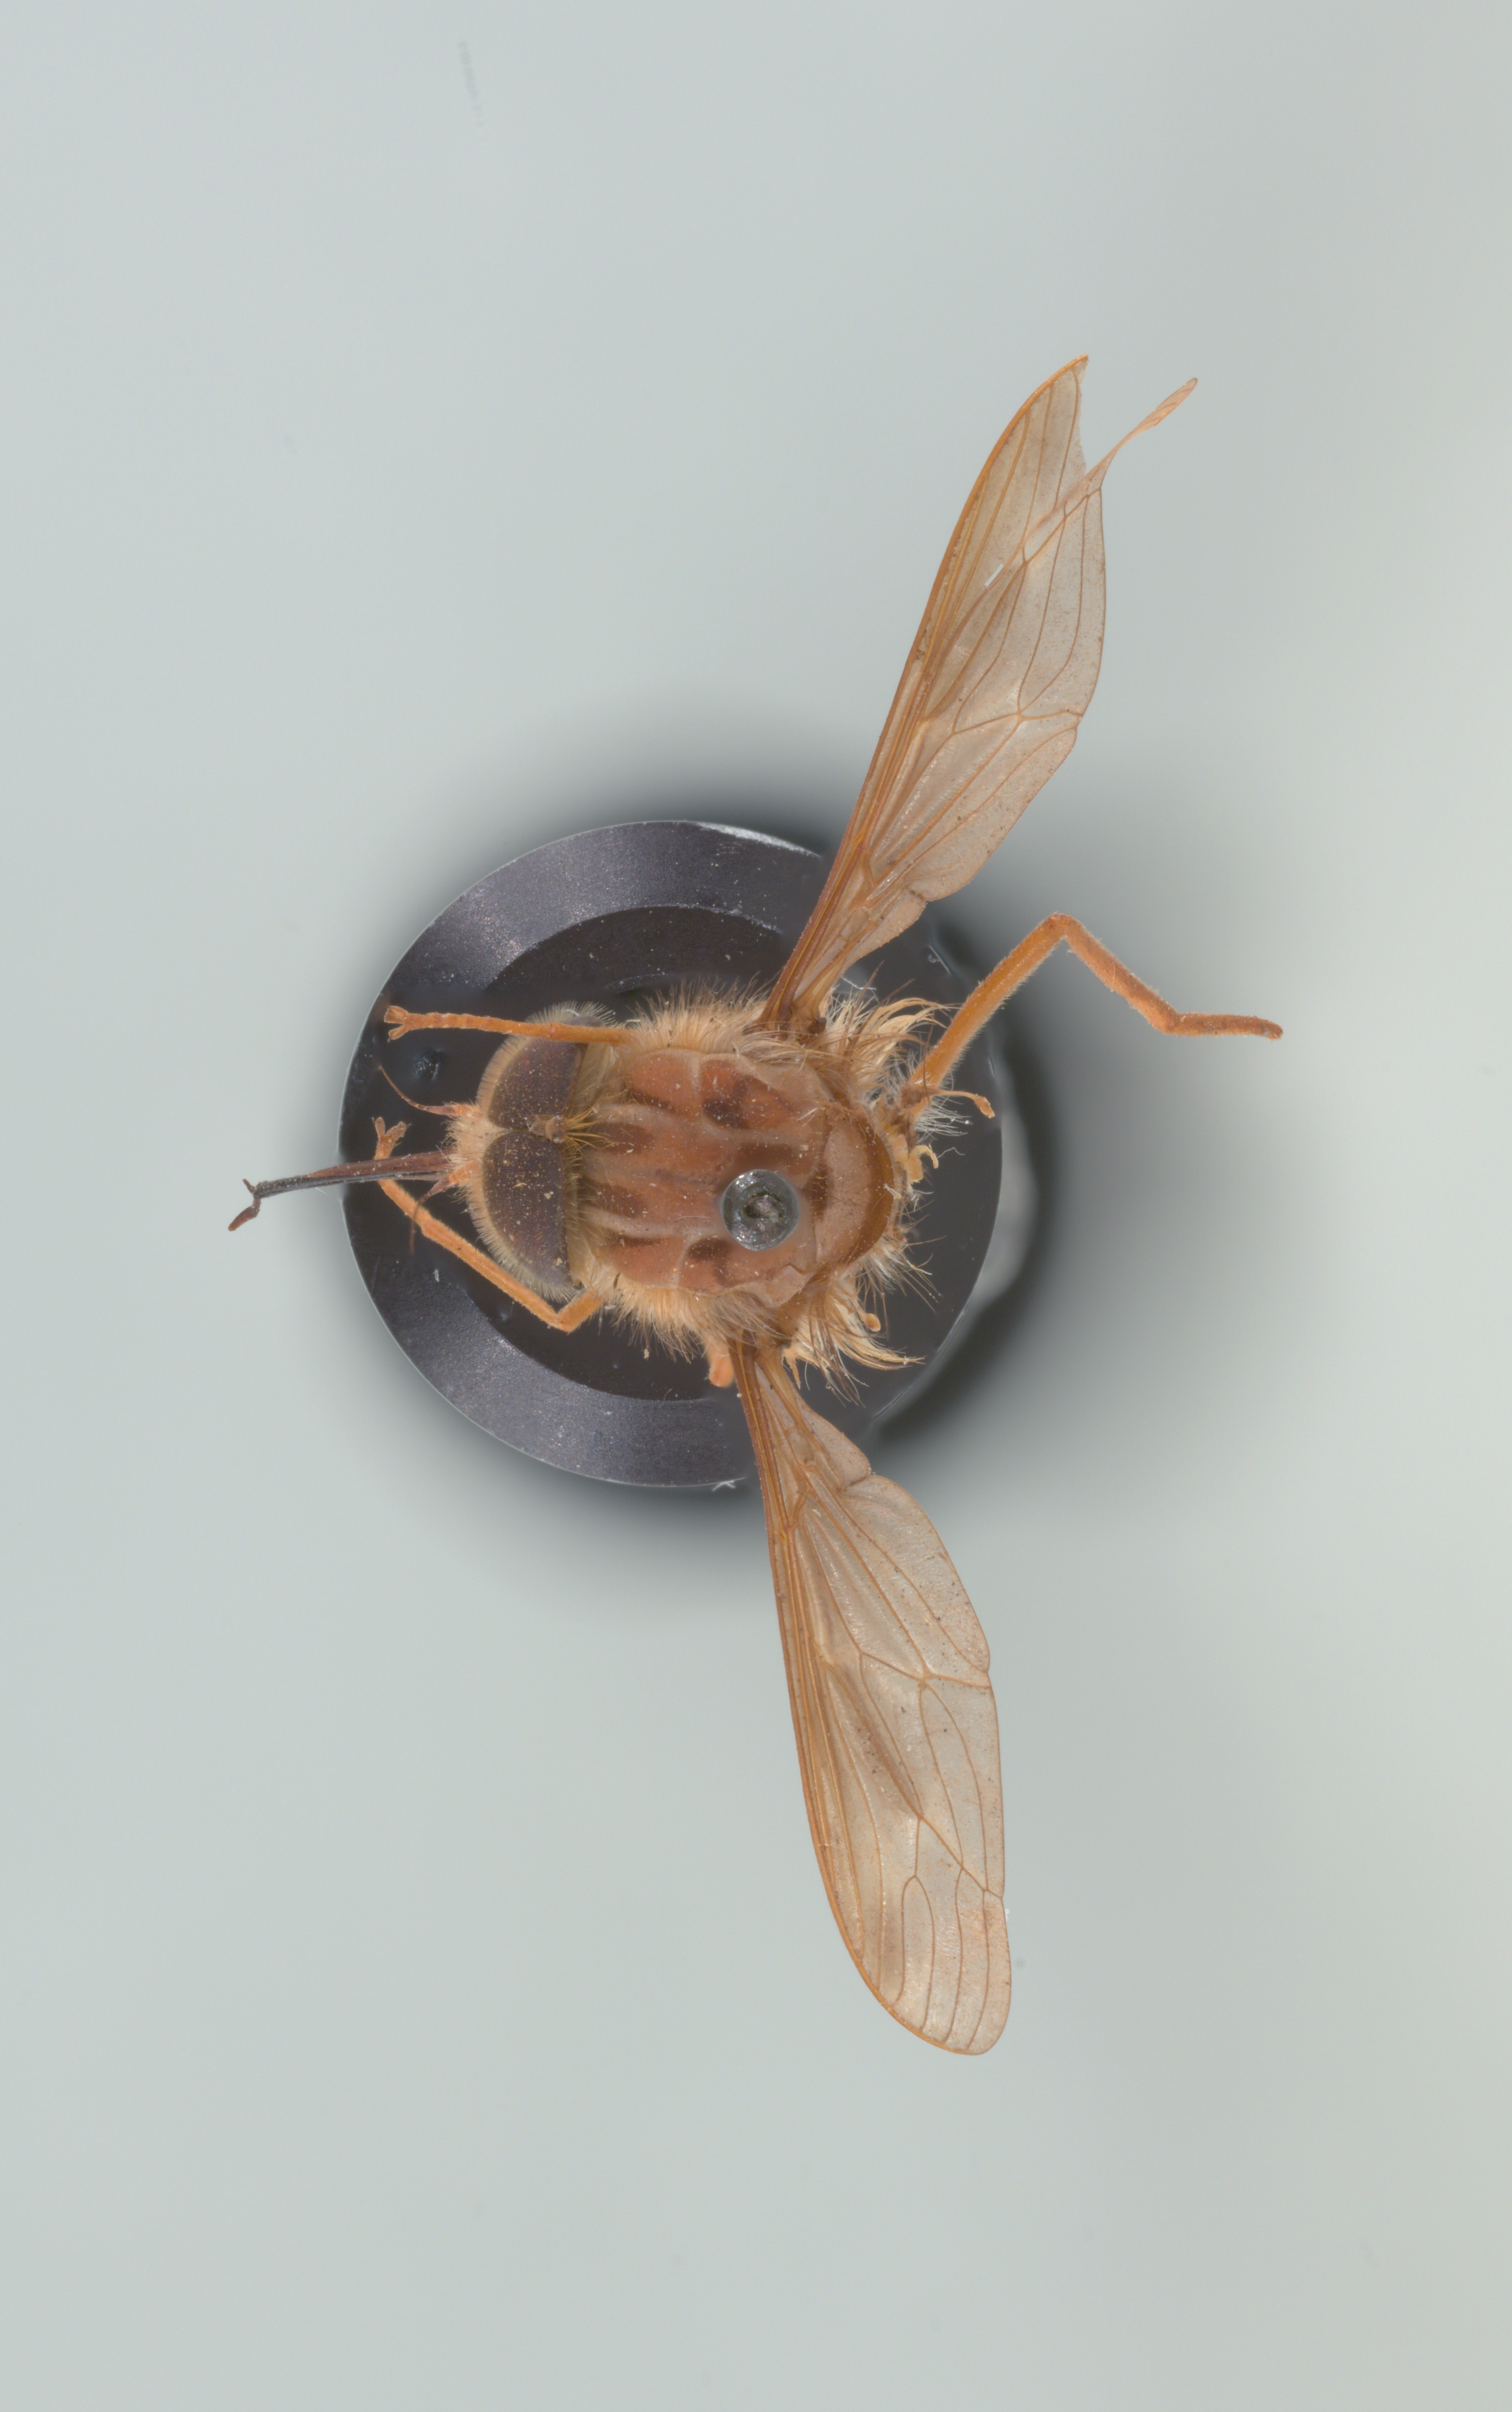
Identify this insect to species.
Hirmoneura nubipennis (also Trichophthalma nubipennis)
